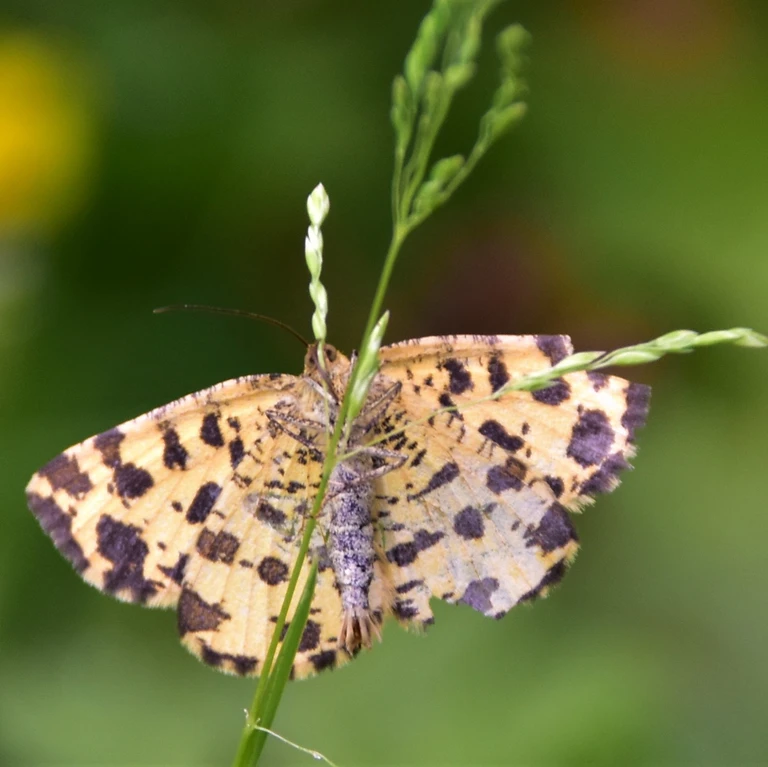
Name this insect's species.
Pseudopanthera macularia
